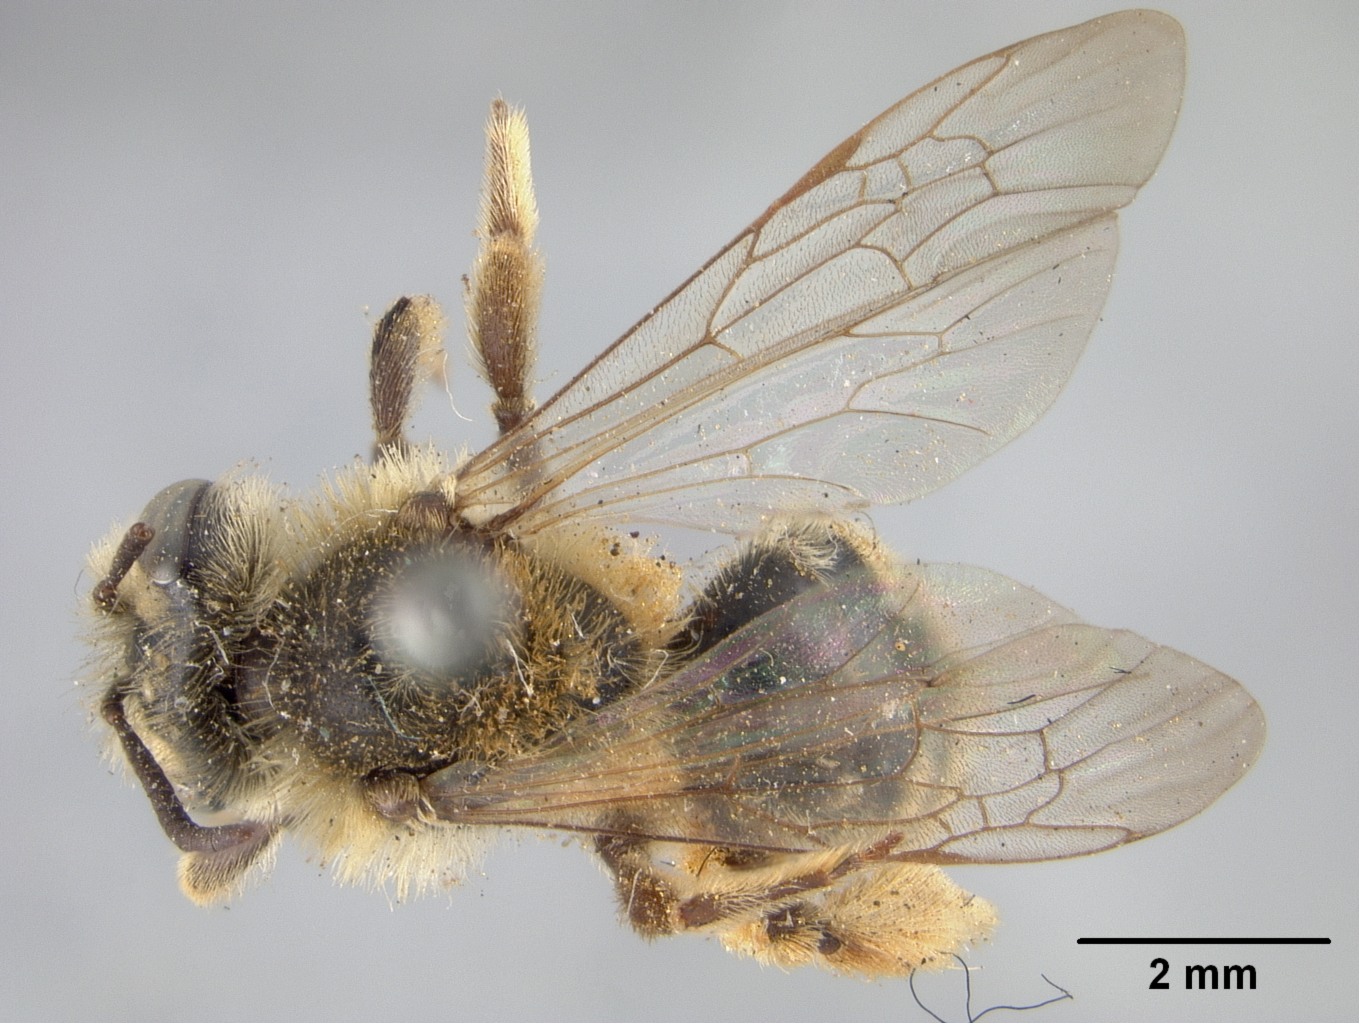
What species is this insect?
Andrena fulvihirta
